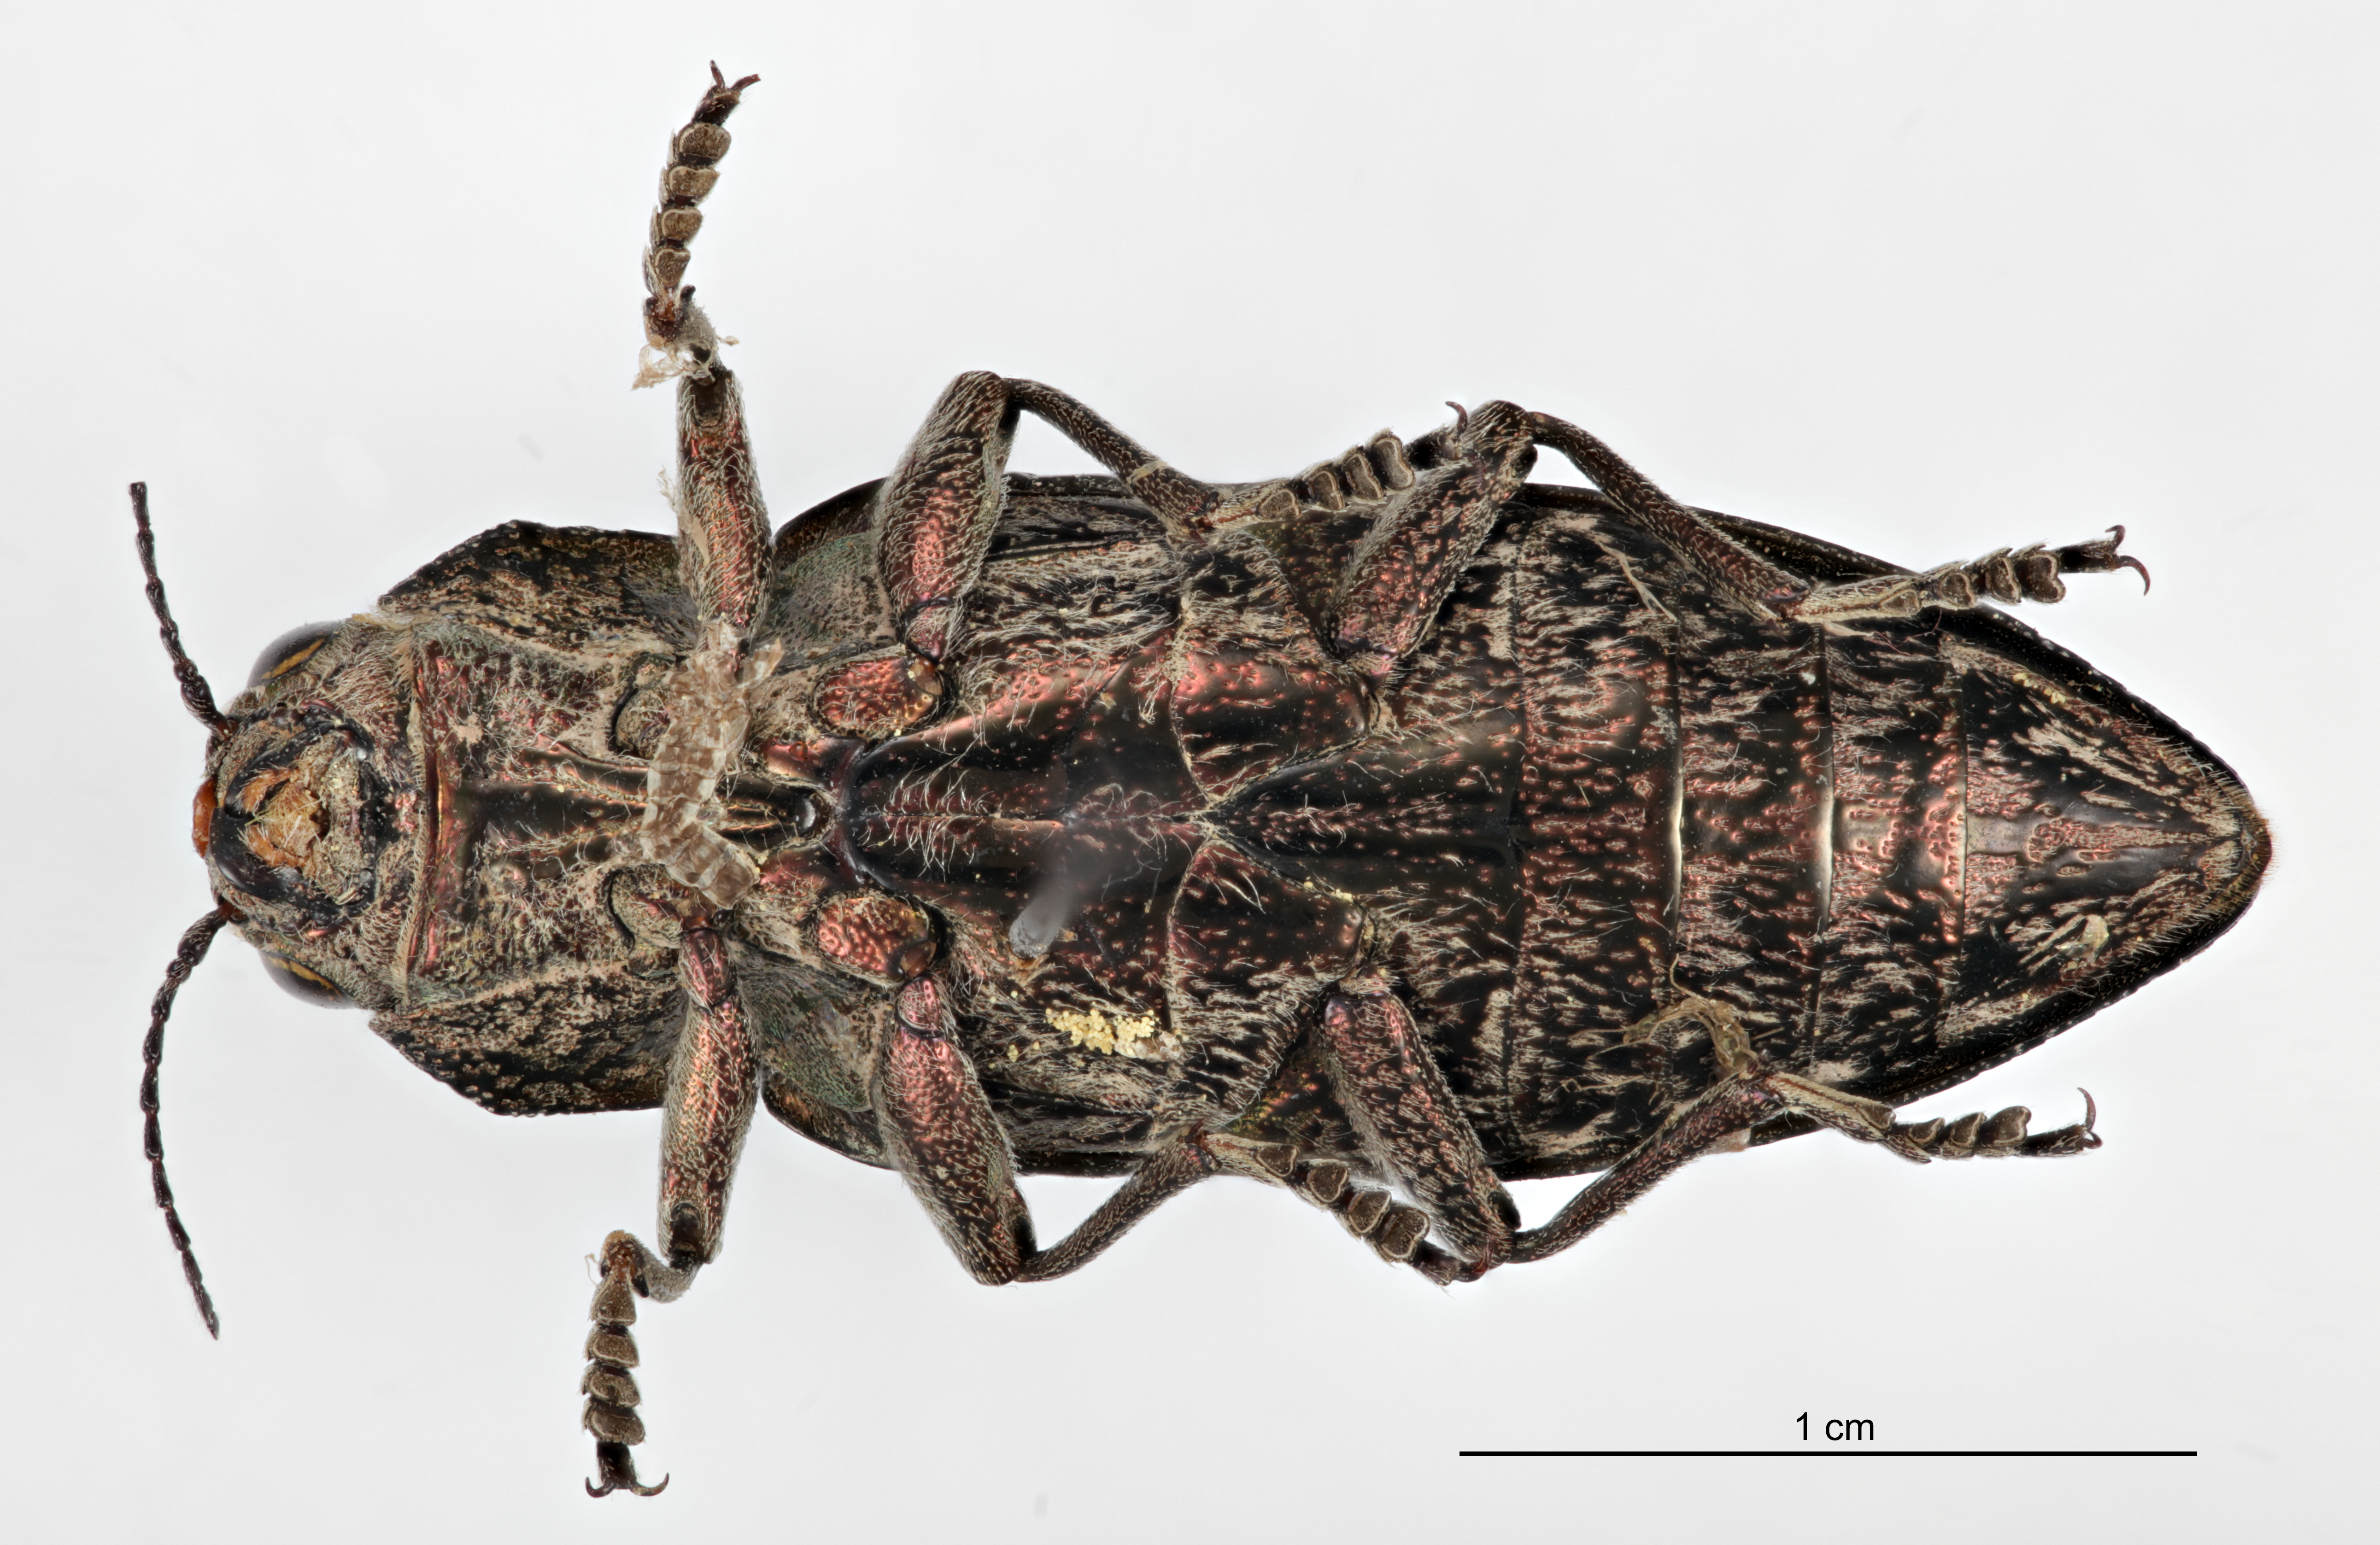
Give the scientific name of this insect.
Chalcophora angulicollis
